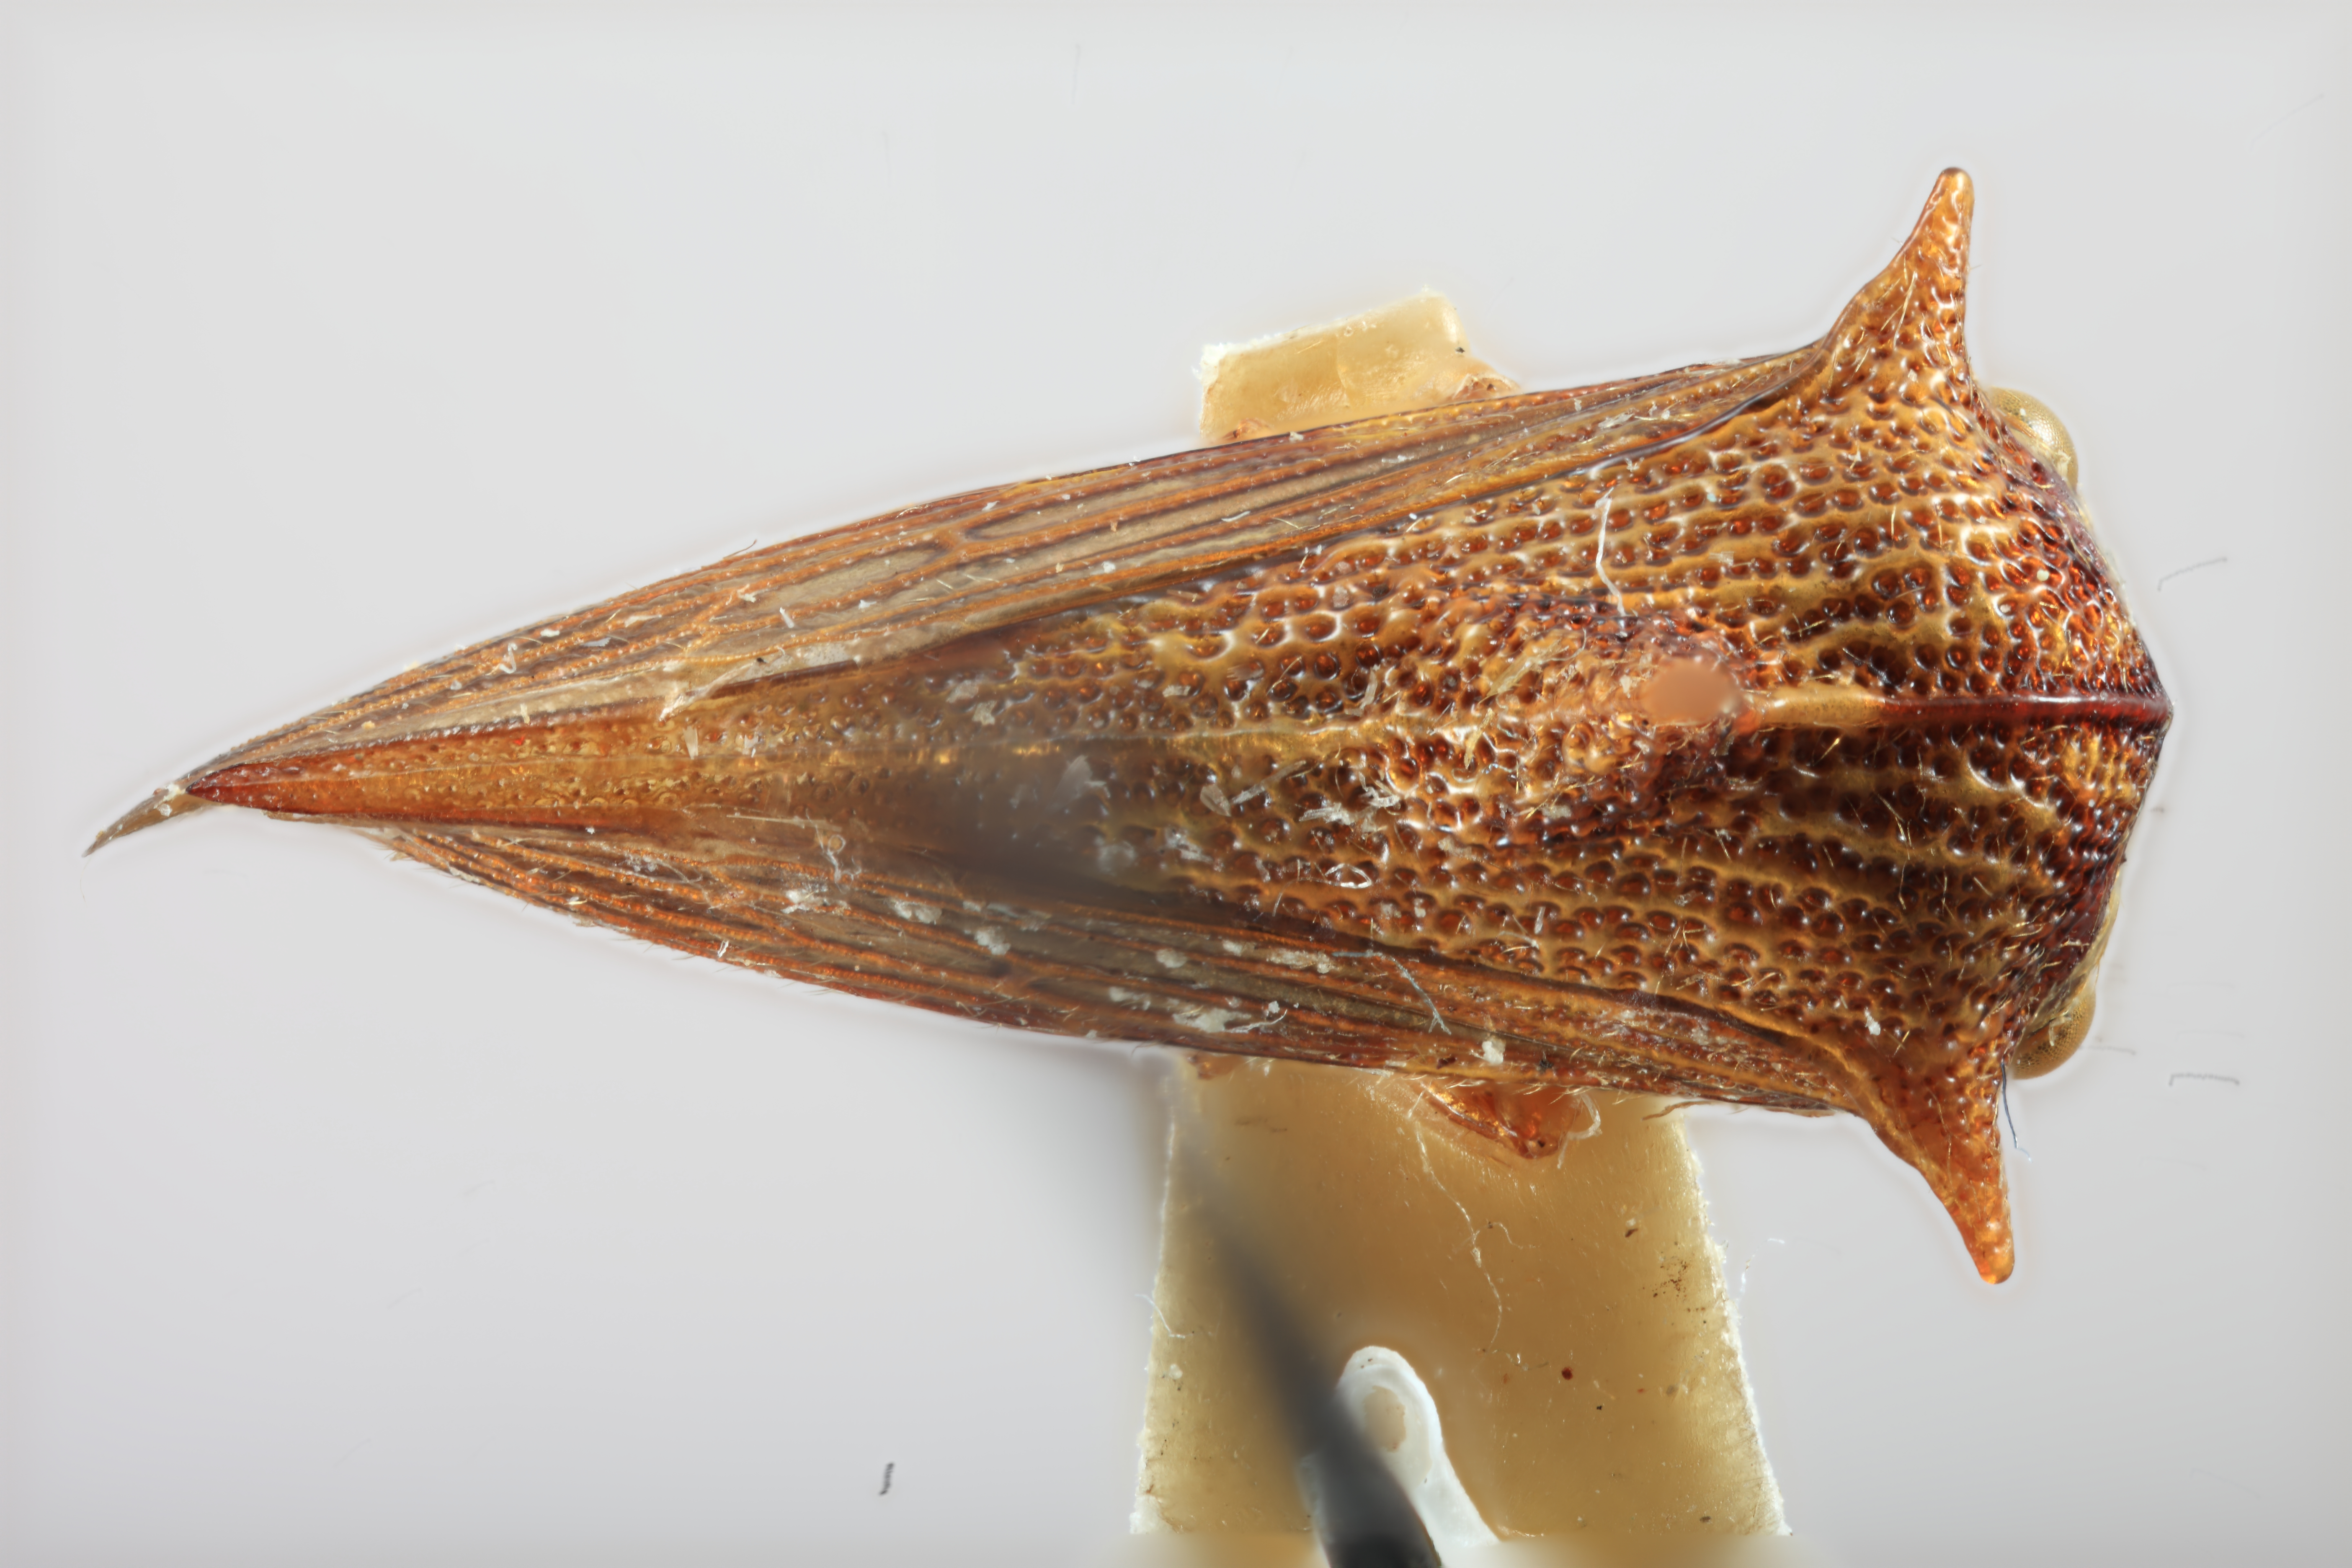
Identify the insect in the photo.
Umbonia antigua
